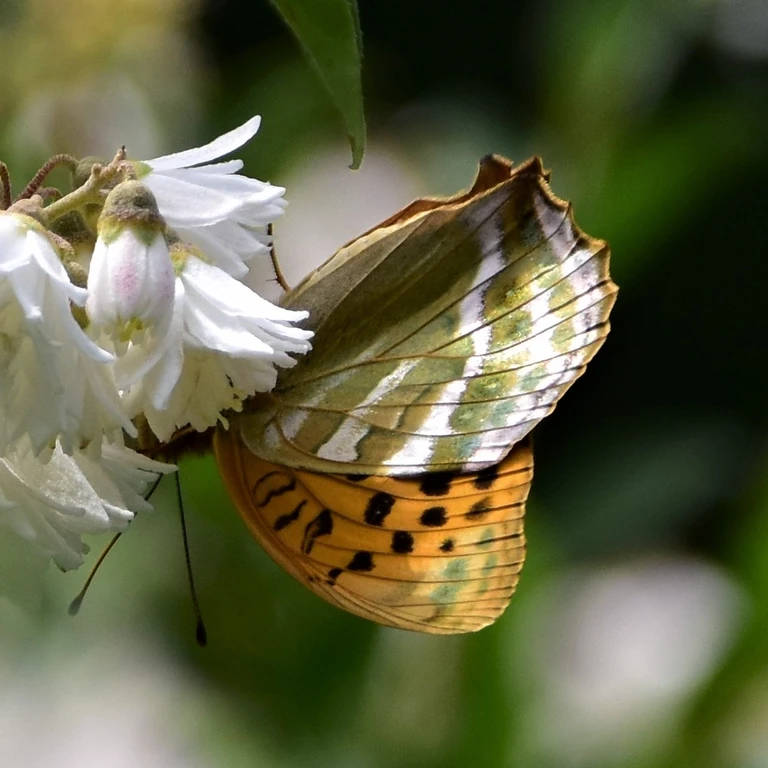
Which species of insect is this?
Argynnis paphia
